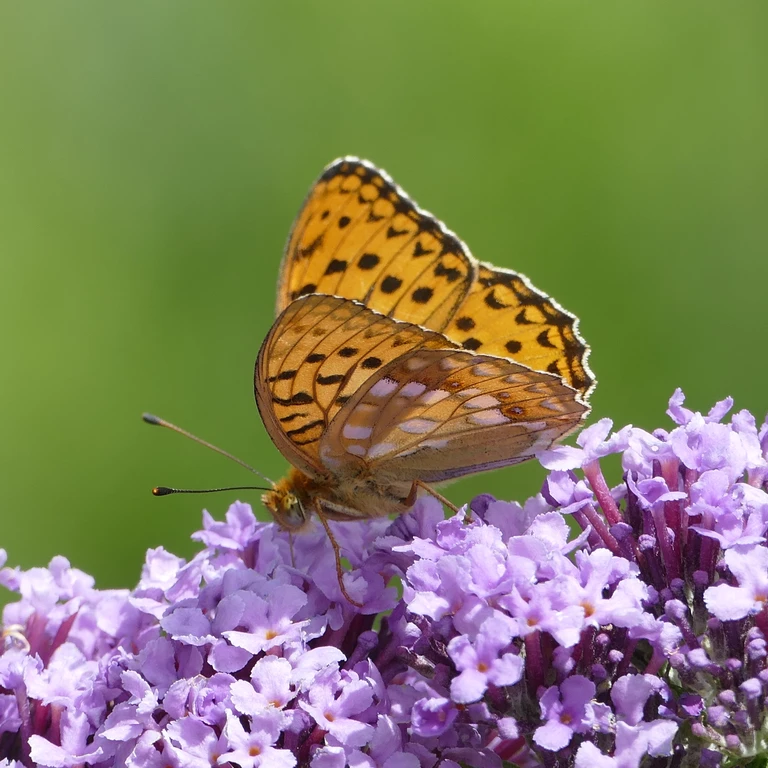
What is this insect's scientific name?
Fabriciana adippe
